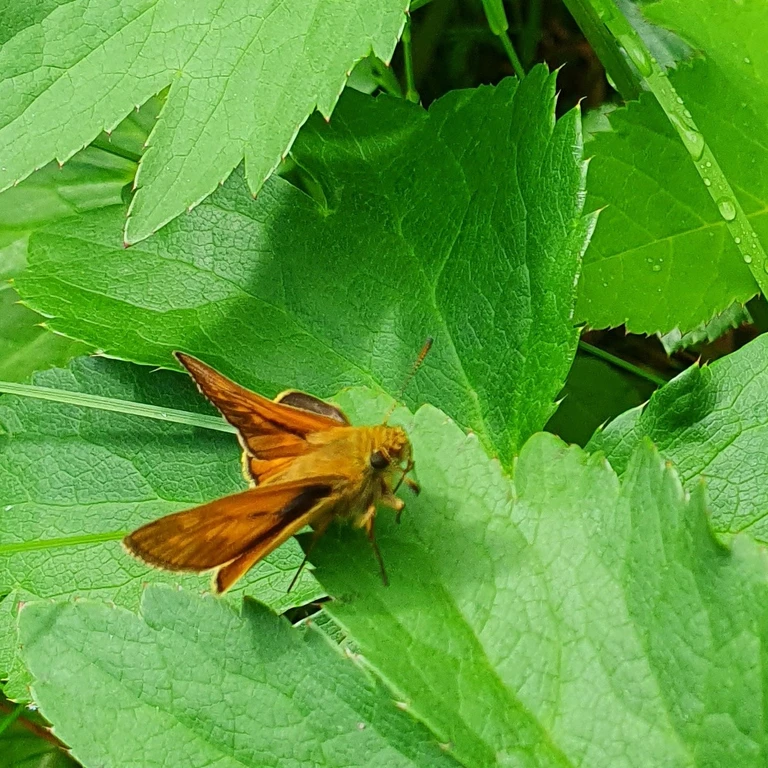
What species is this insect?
Ochlodes sylvanus (also Ochlodes venata)
